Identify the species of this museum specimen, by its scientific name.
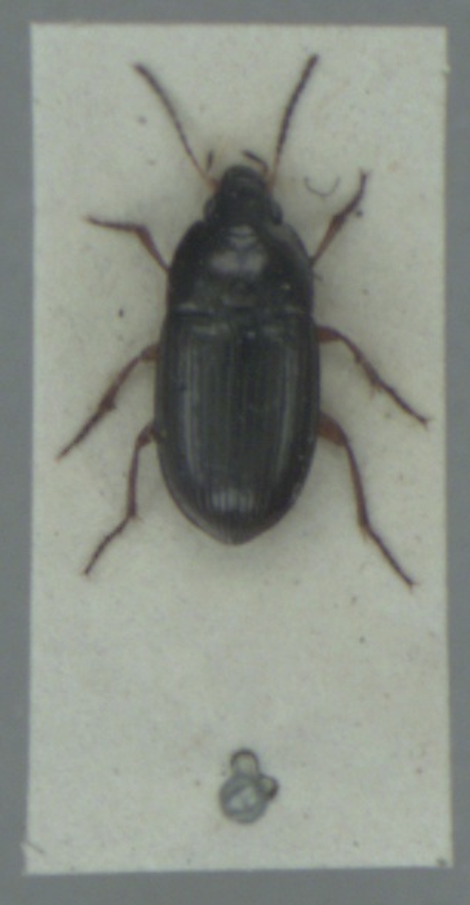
Amara familiaris
